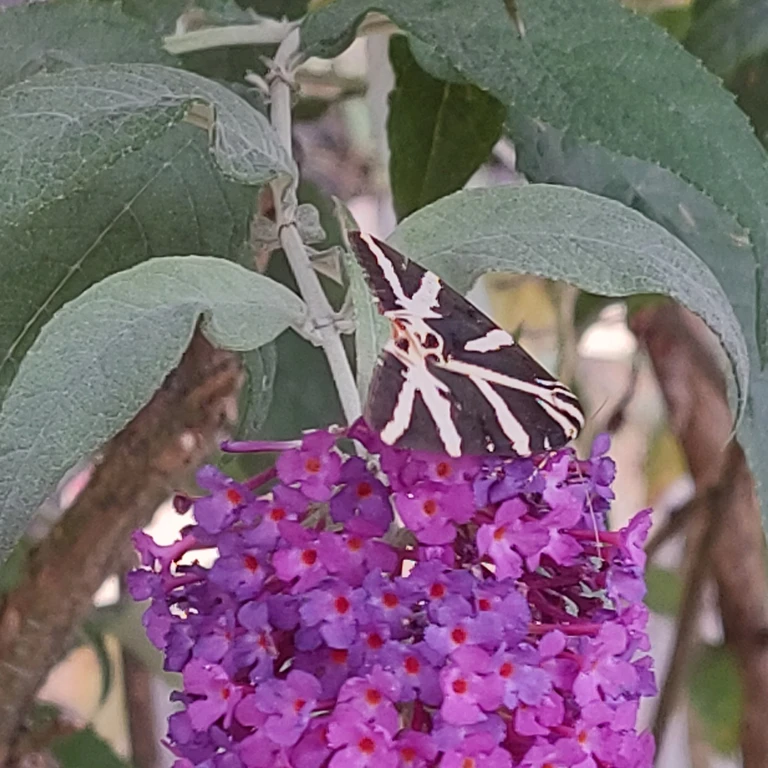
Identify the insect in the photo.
Euplagia quadripunctaria
